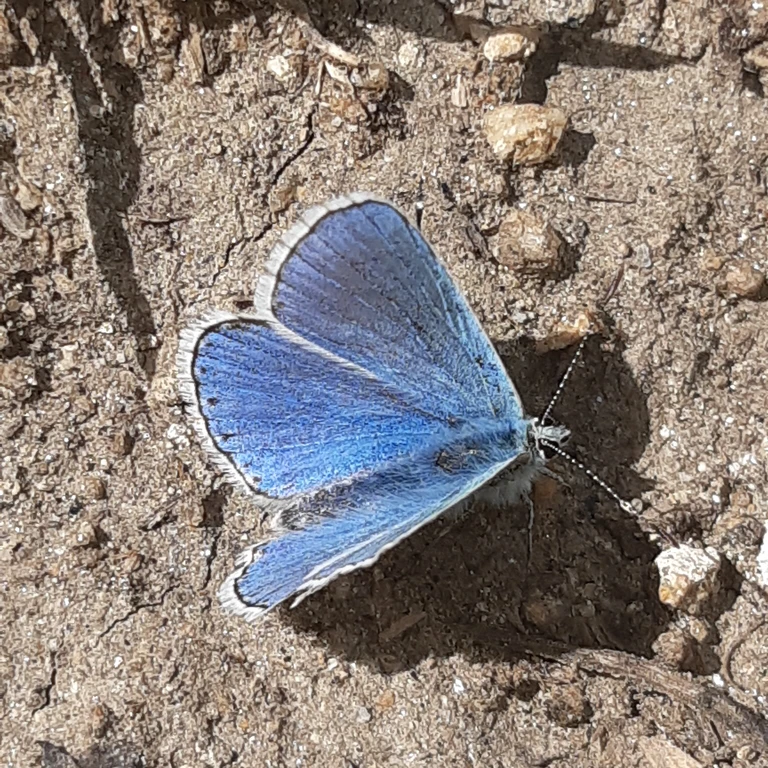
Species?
Lysandra bellargus
